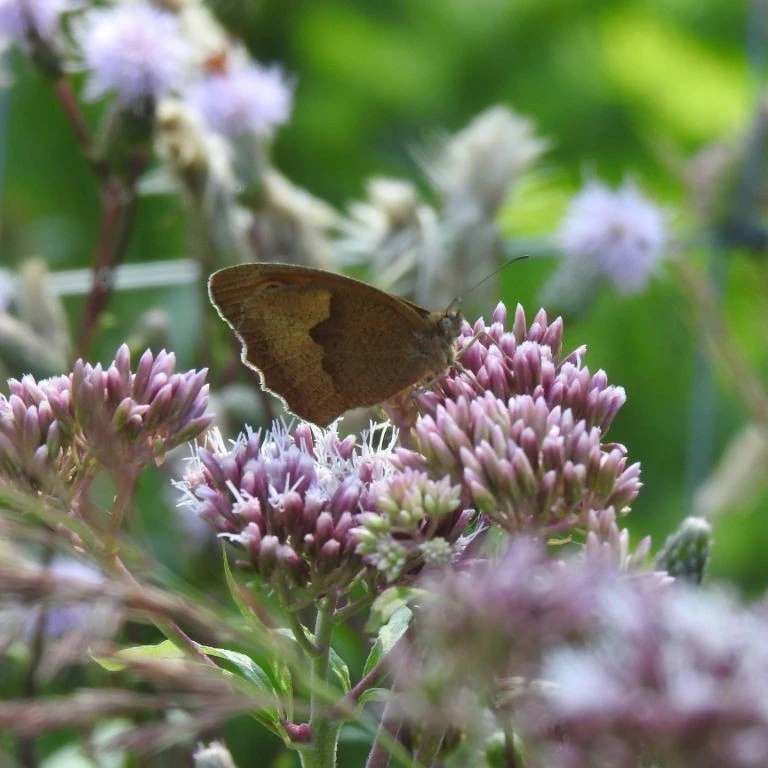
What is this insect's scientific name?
Maniola jurtina
